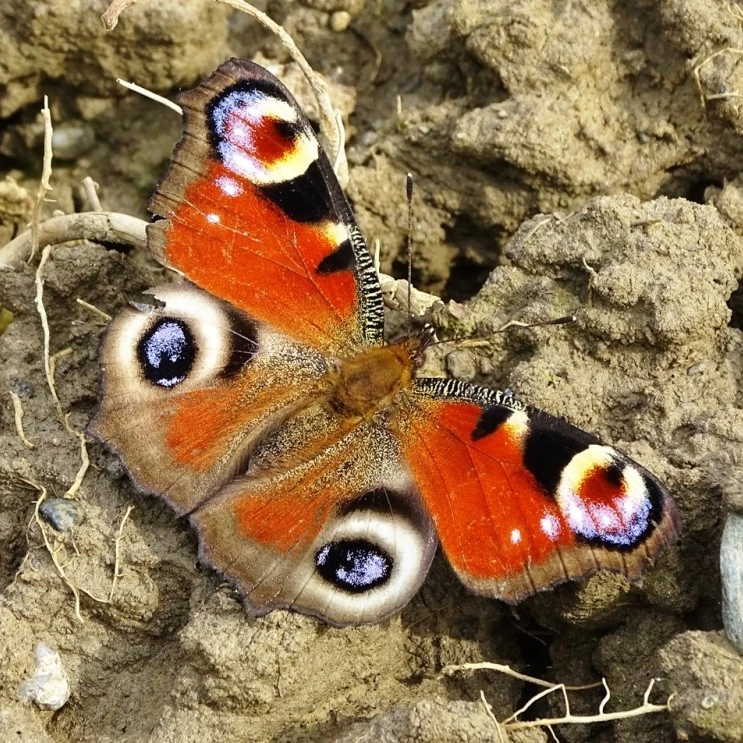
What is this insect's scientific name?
Aglais io
